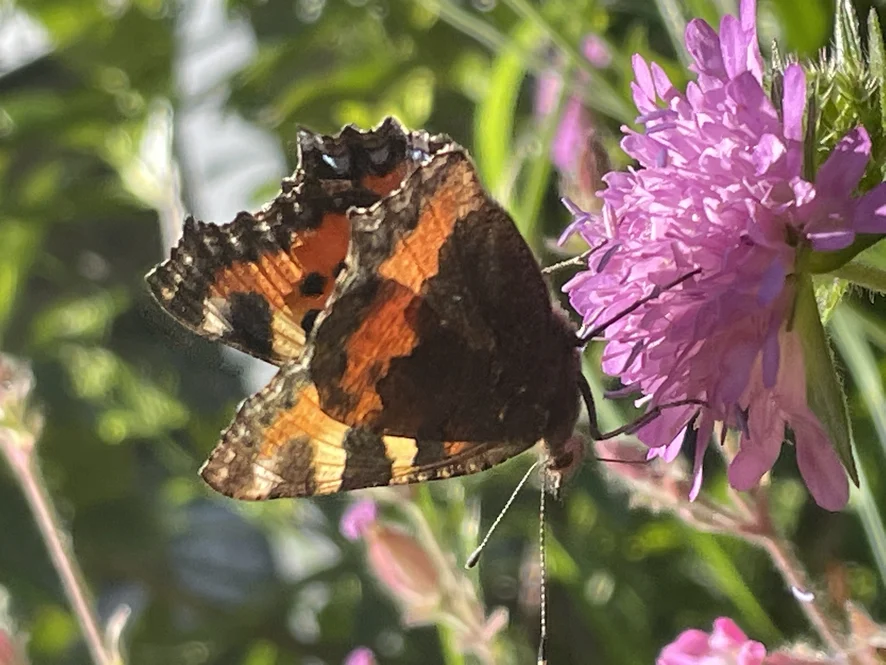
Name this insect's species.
Aglais urticae
